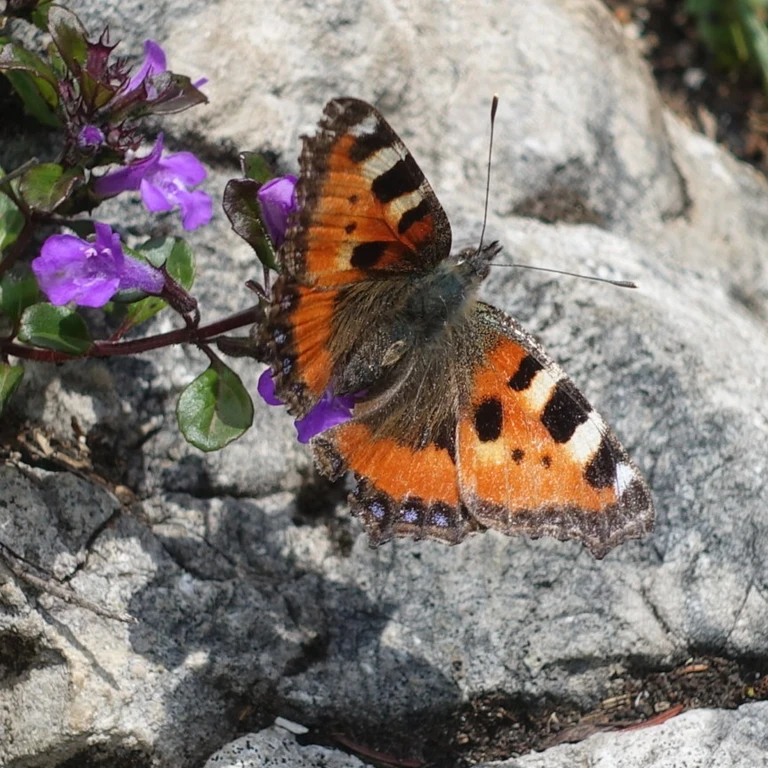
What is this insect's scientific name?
Aglais urticae
